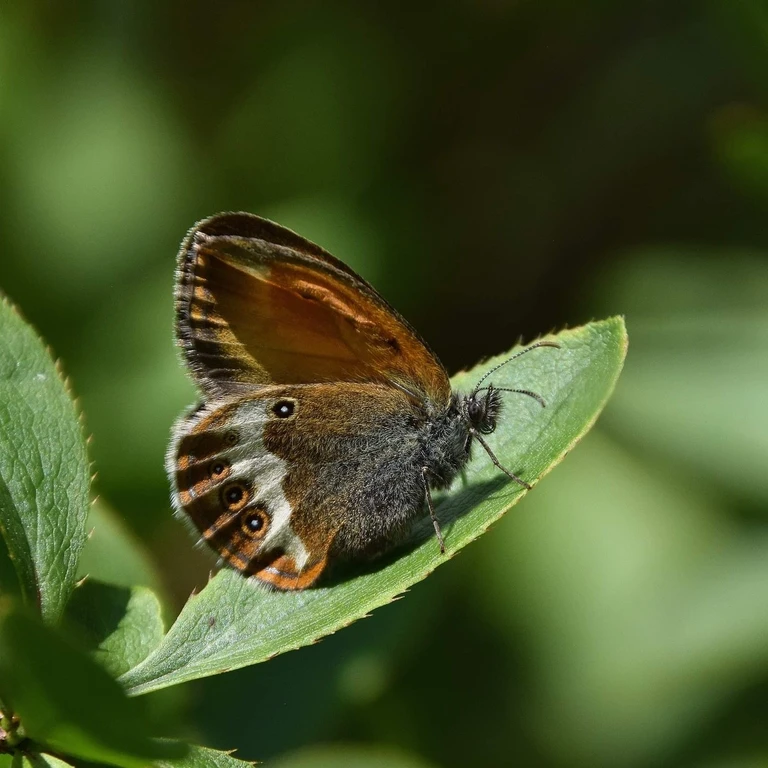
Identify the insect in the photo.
Coenonympha arcania
